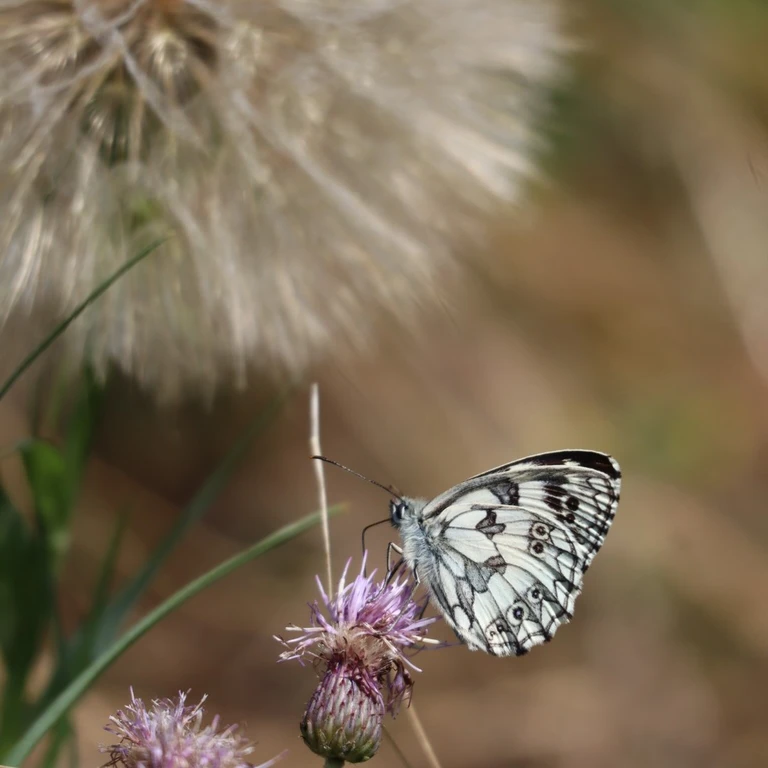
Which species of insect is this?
Melanargia galathea
